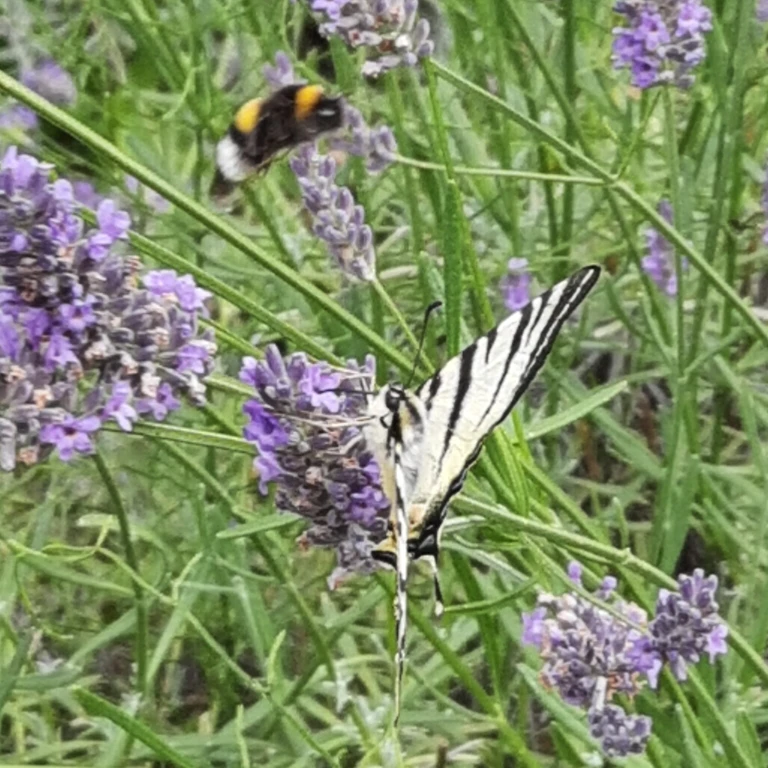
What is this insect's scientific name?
Iphiclides podalirius
